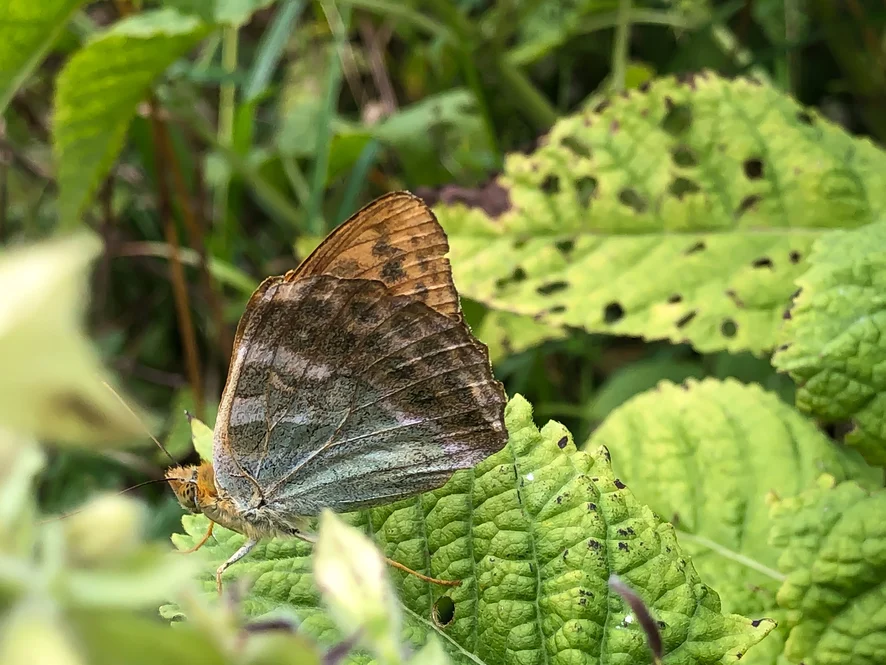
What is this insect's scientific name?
Argynnis paphia
